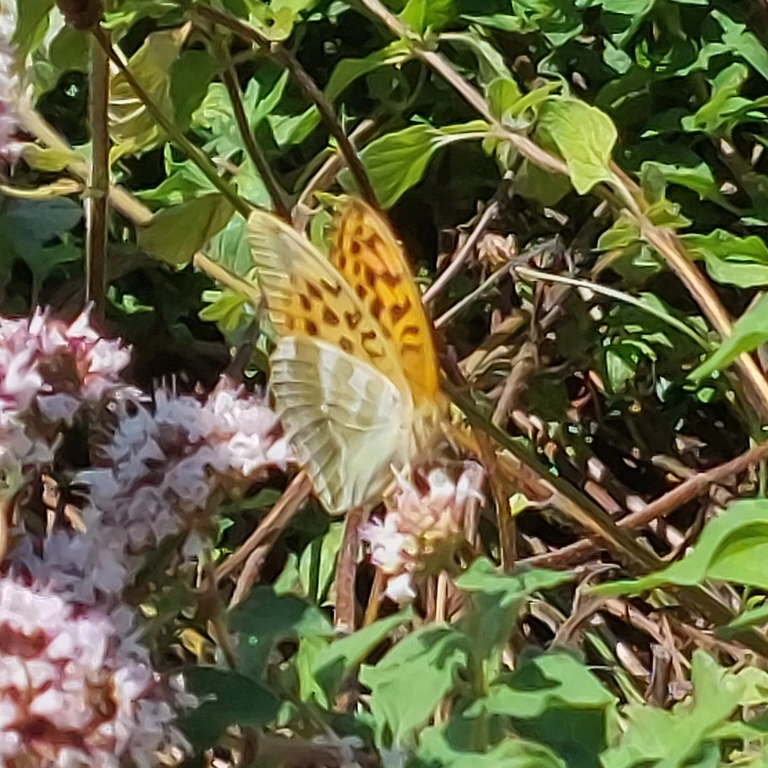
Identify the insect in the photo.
Argynnis paphia
